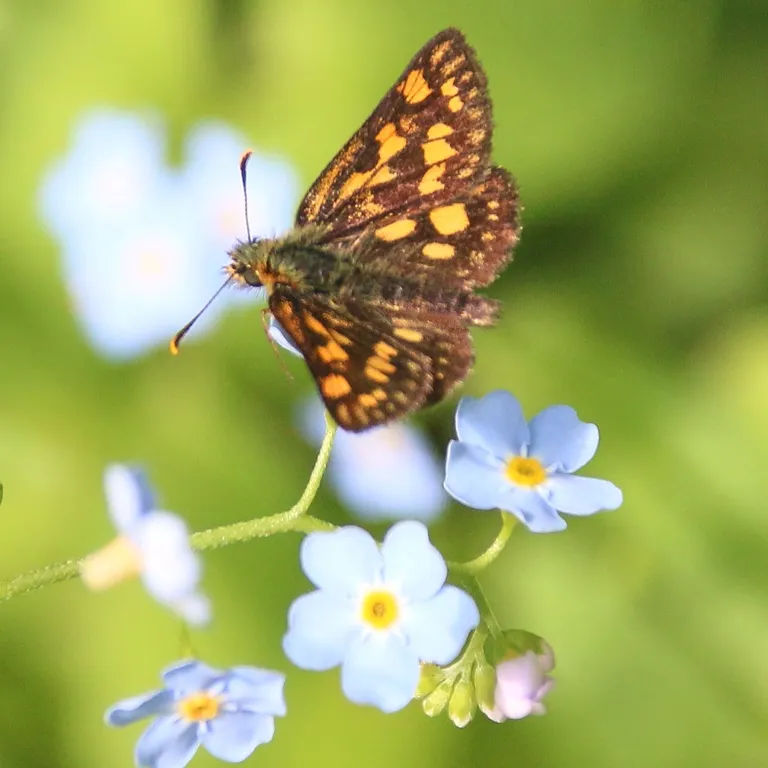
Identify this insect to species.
Carterocephalus palaemon
